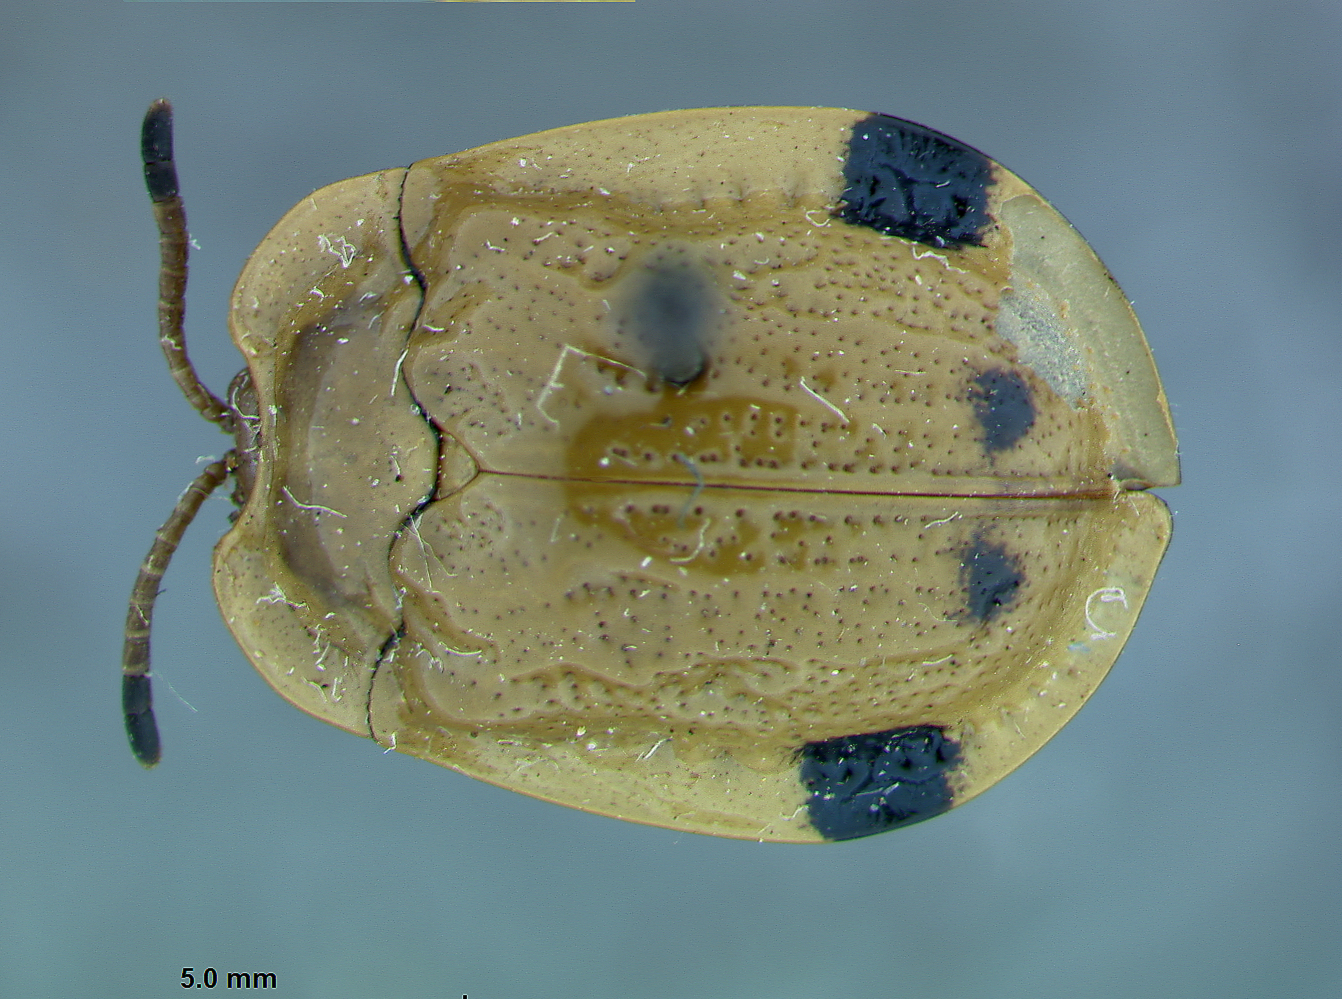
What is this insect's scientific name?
Prioptera maculipennis
